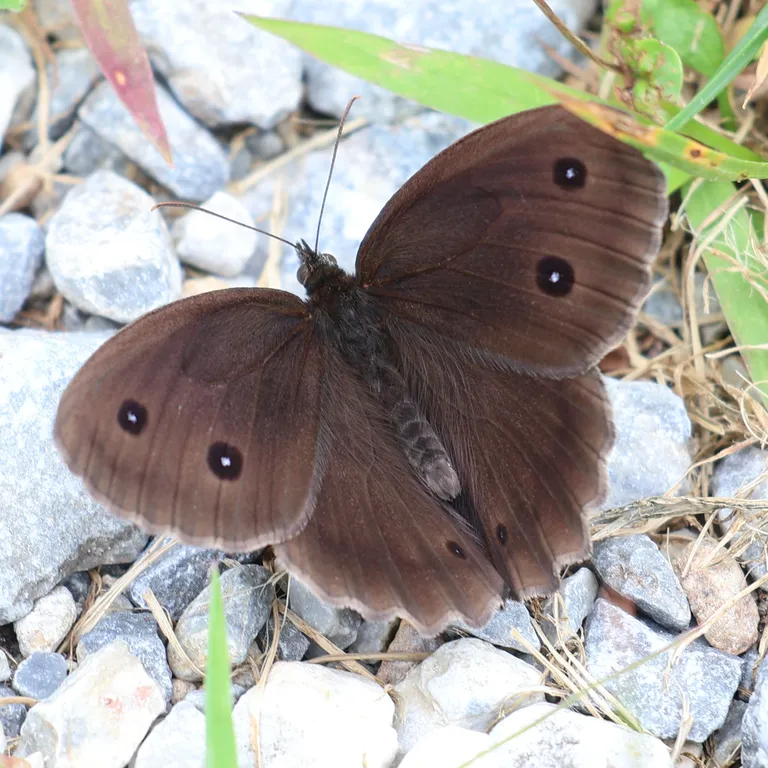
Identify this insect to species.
Minois dryas
